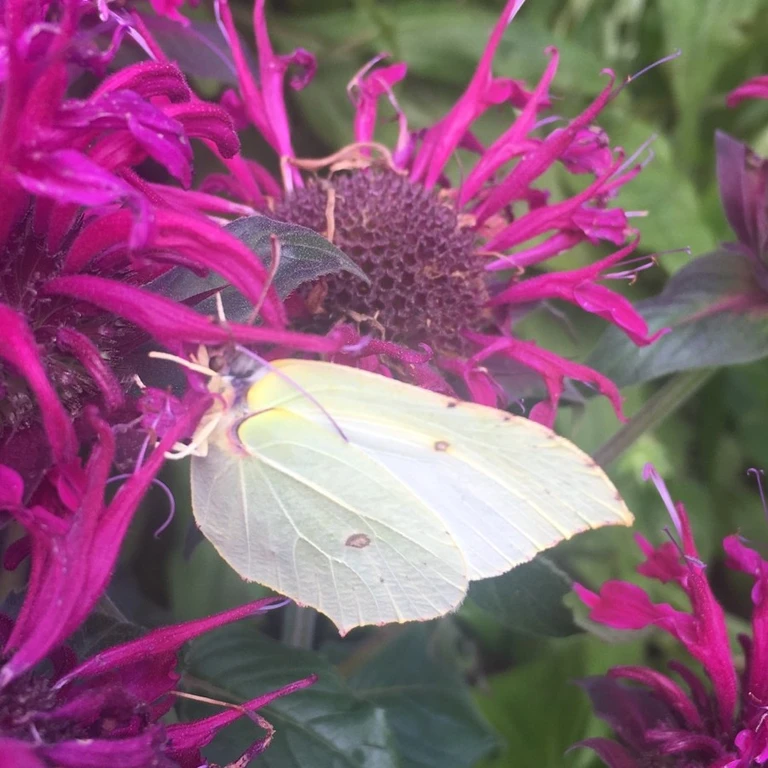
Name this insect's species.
Gonepteryx rhamni
